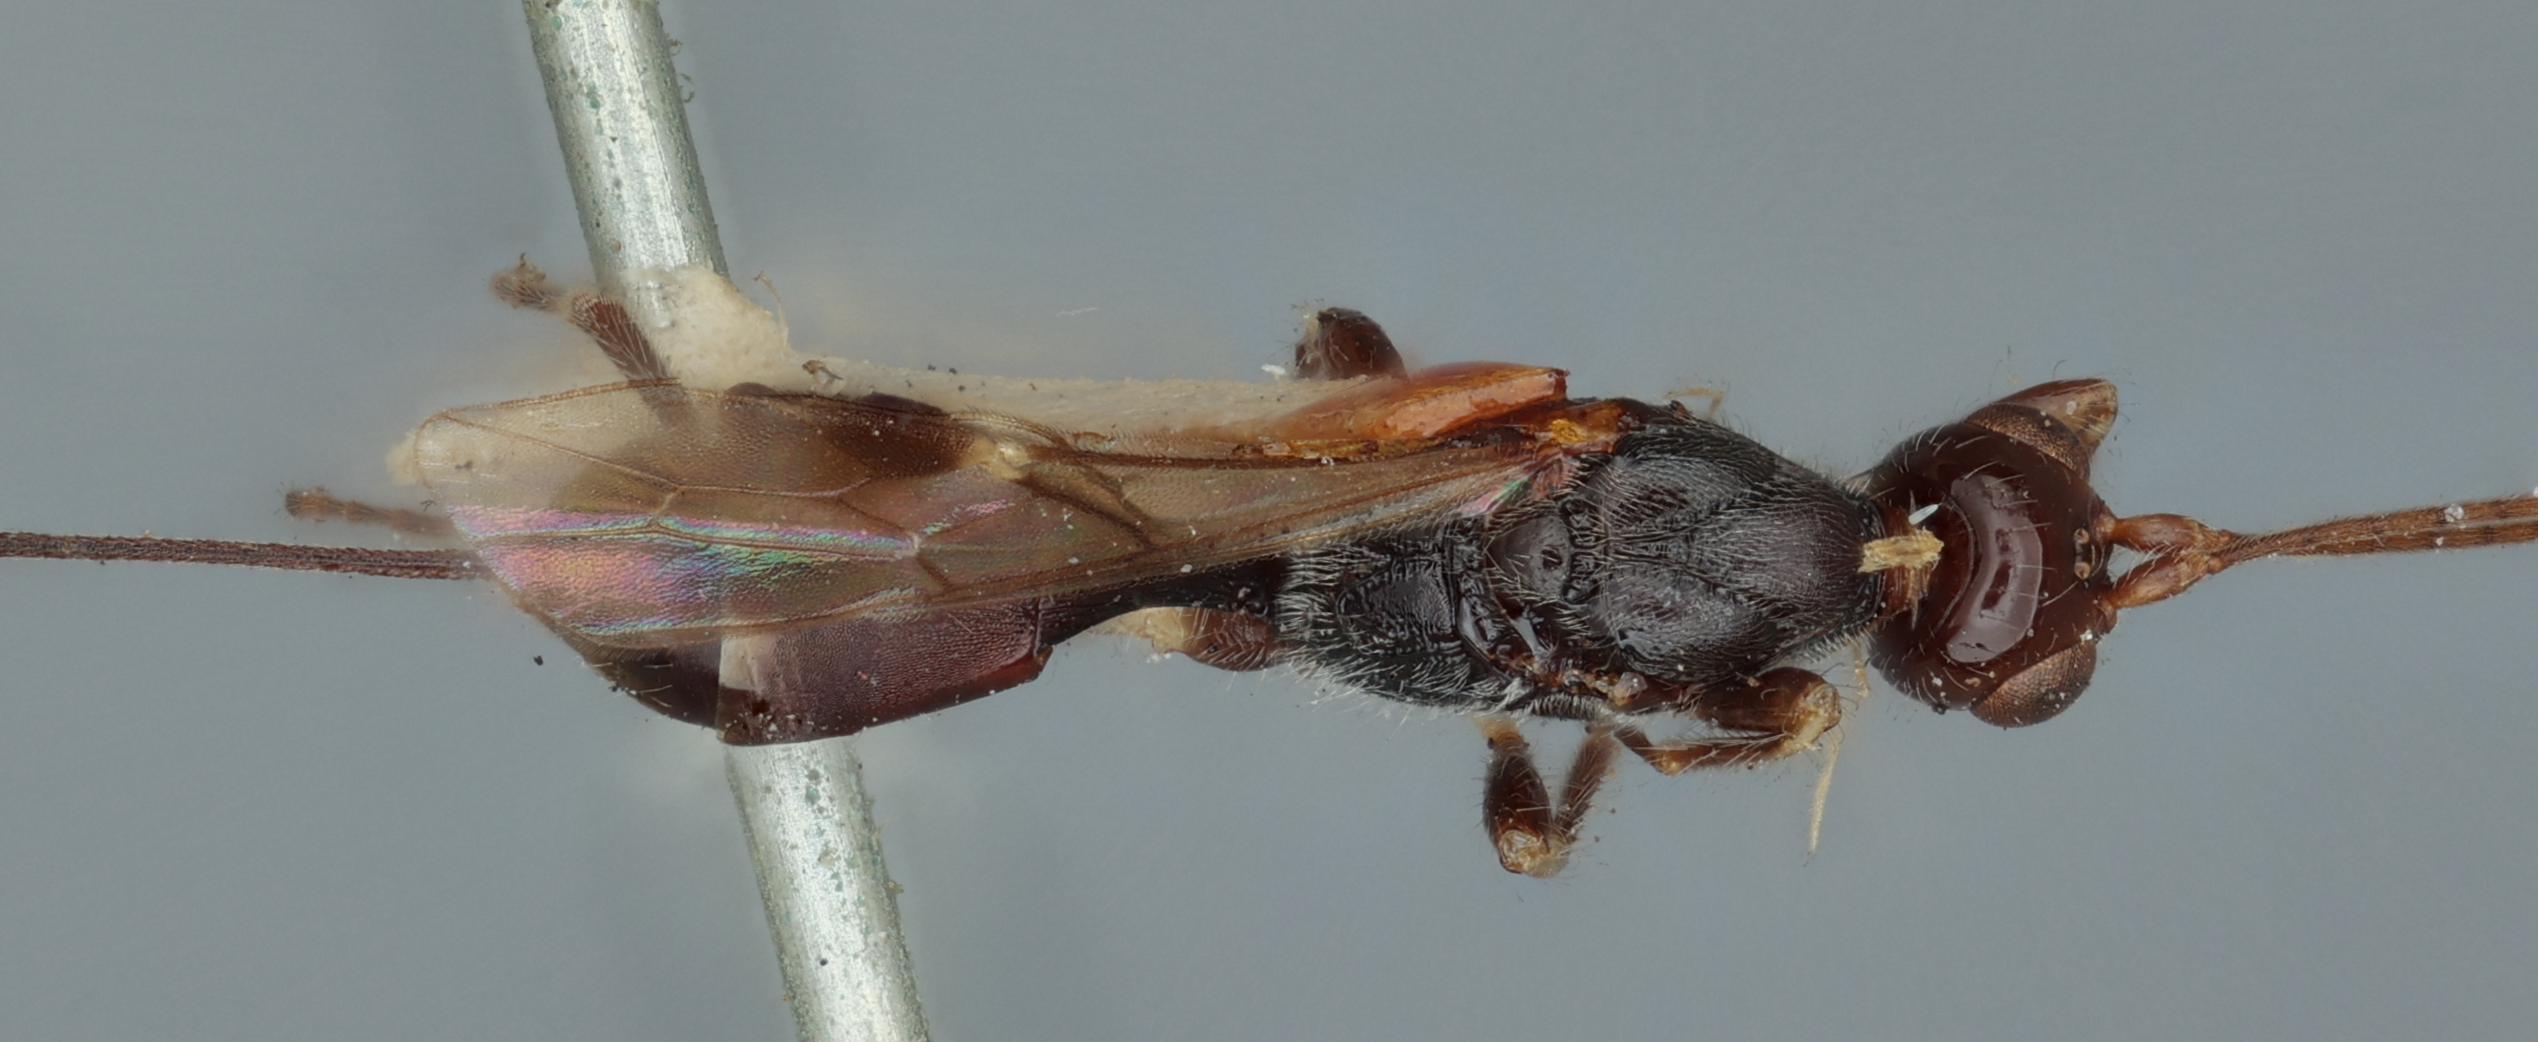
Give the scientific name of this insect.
Spathius tityrus
